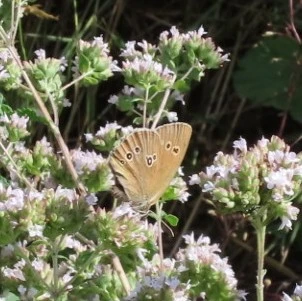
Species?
Aphantopus hyperantus
